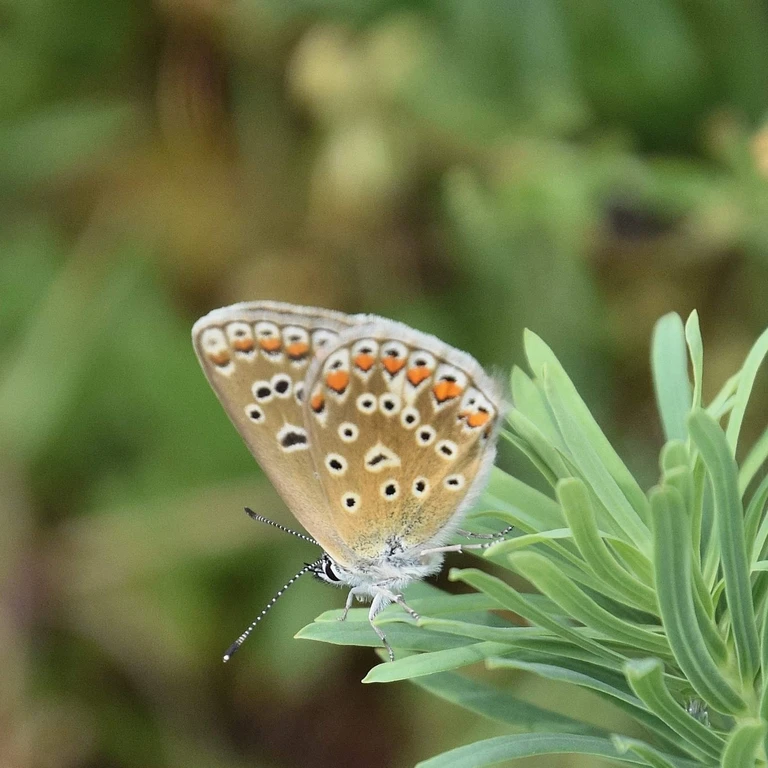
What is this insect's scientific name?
Polyommatus icarus
